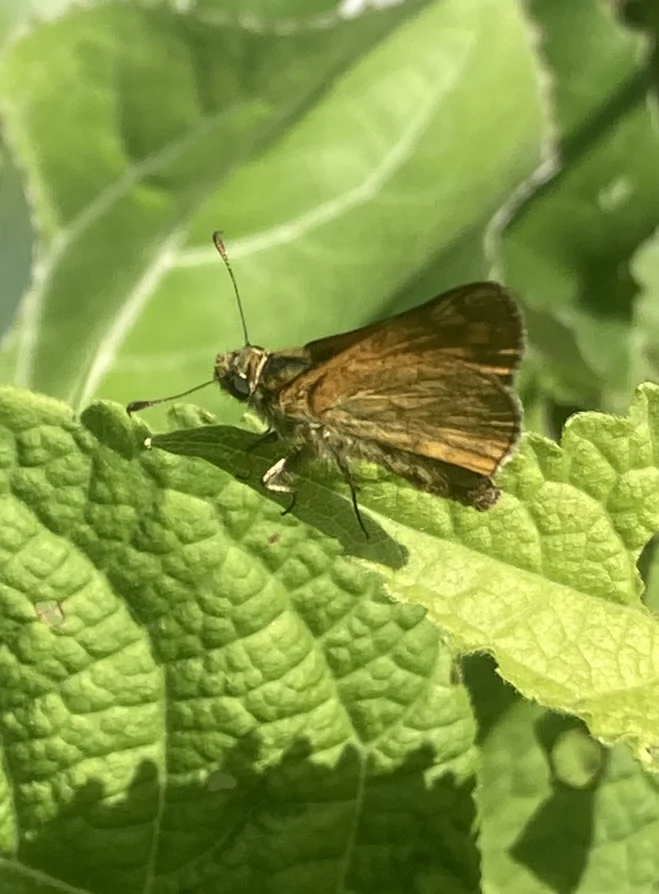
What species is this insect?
Ochlodes sylvanus (also Ochlodes venata)
